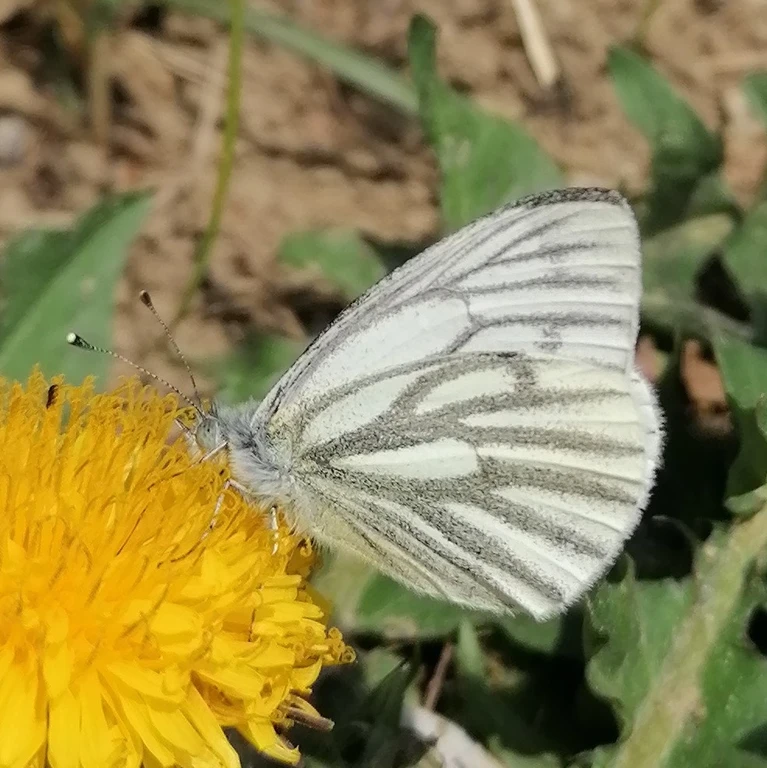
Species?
Pieris napi
